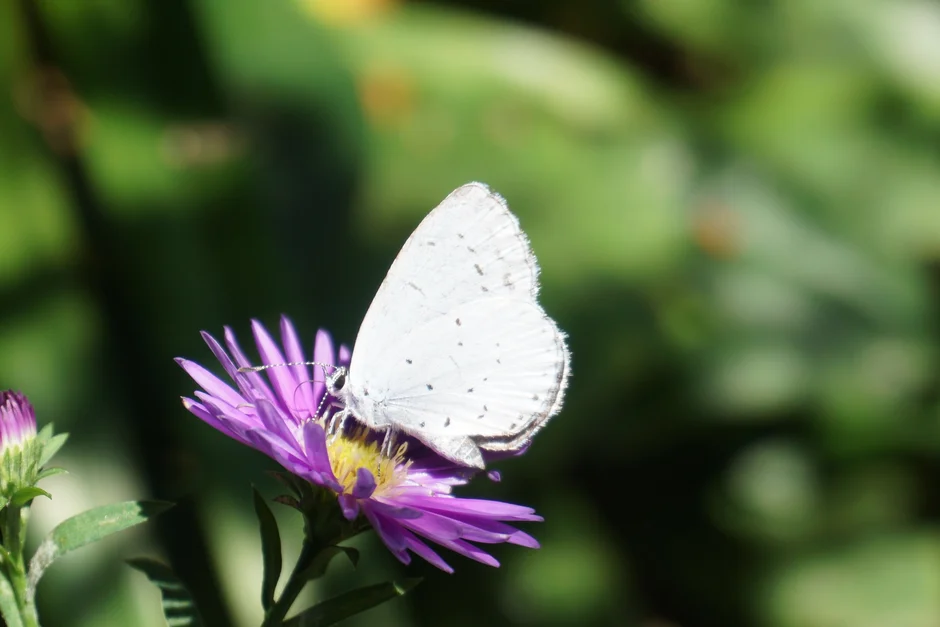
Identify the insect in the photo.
Celastrina argiolus
